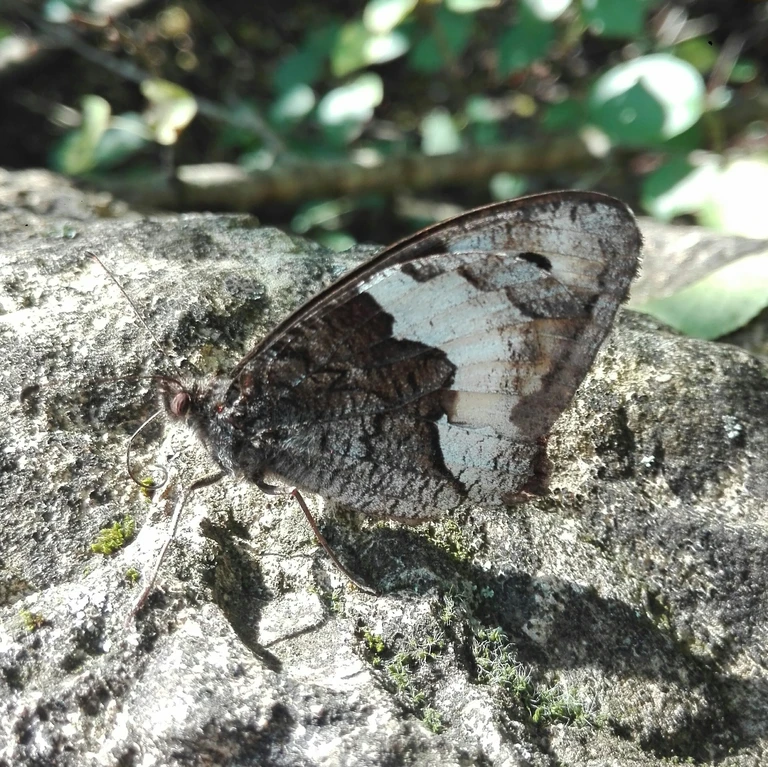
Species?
Hipparchia alcyone
